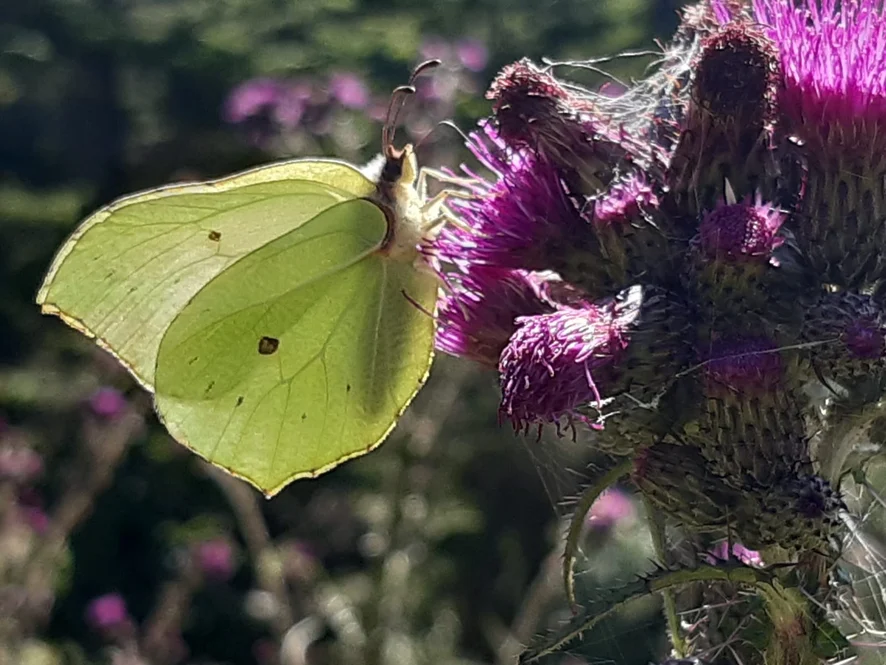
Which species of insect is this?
Gonepteryx rhamni
